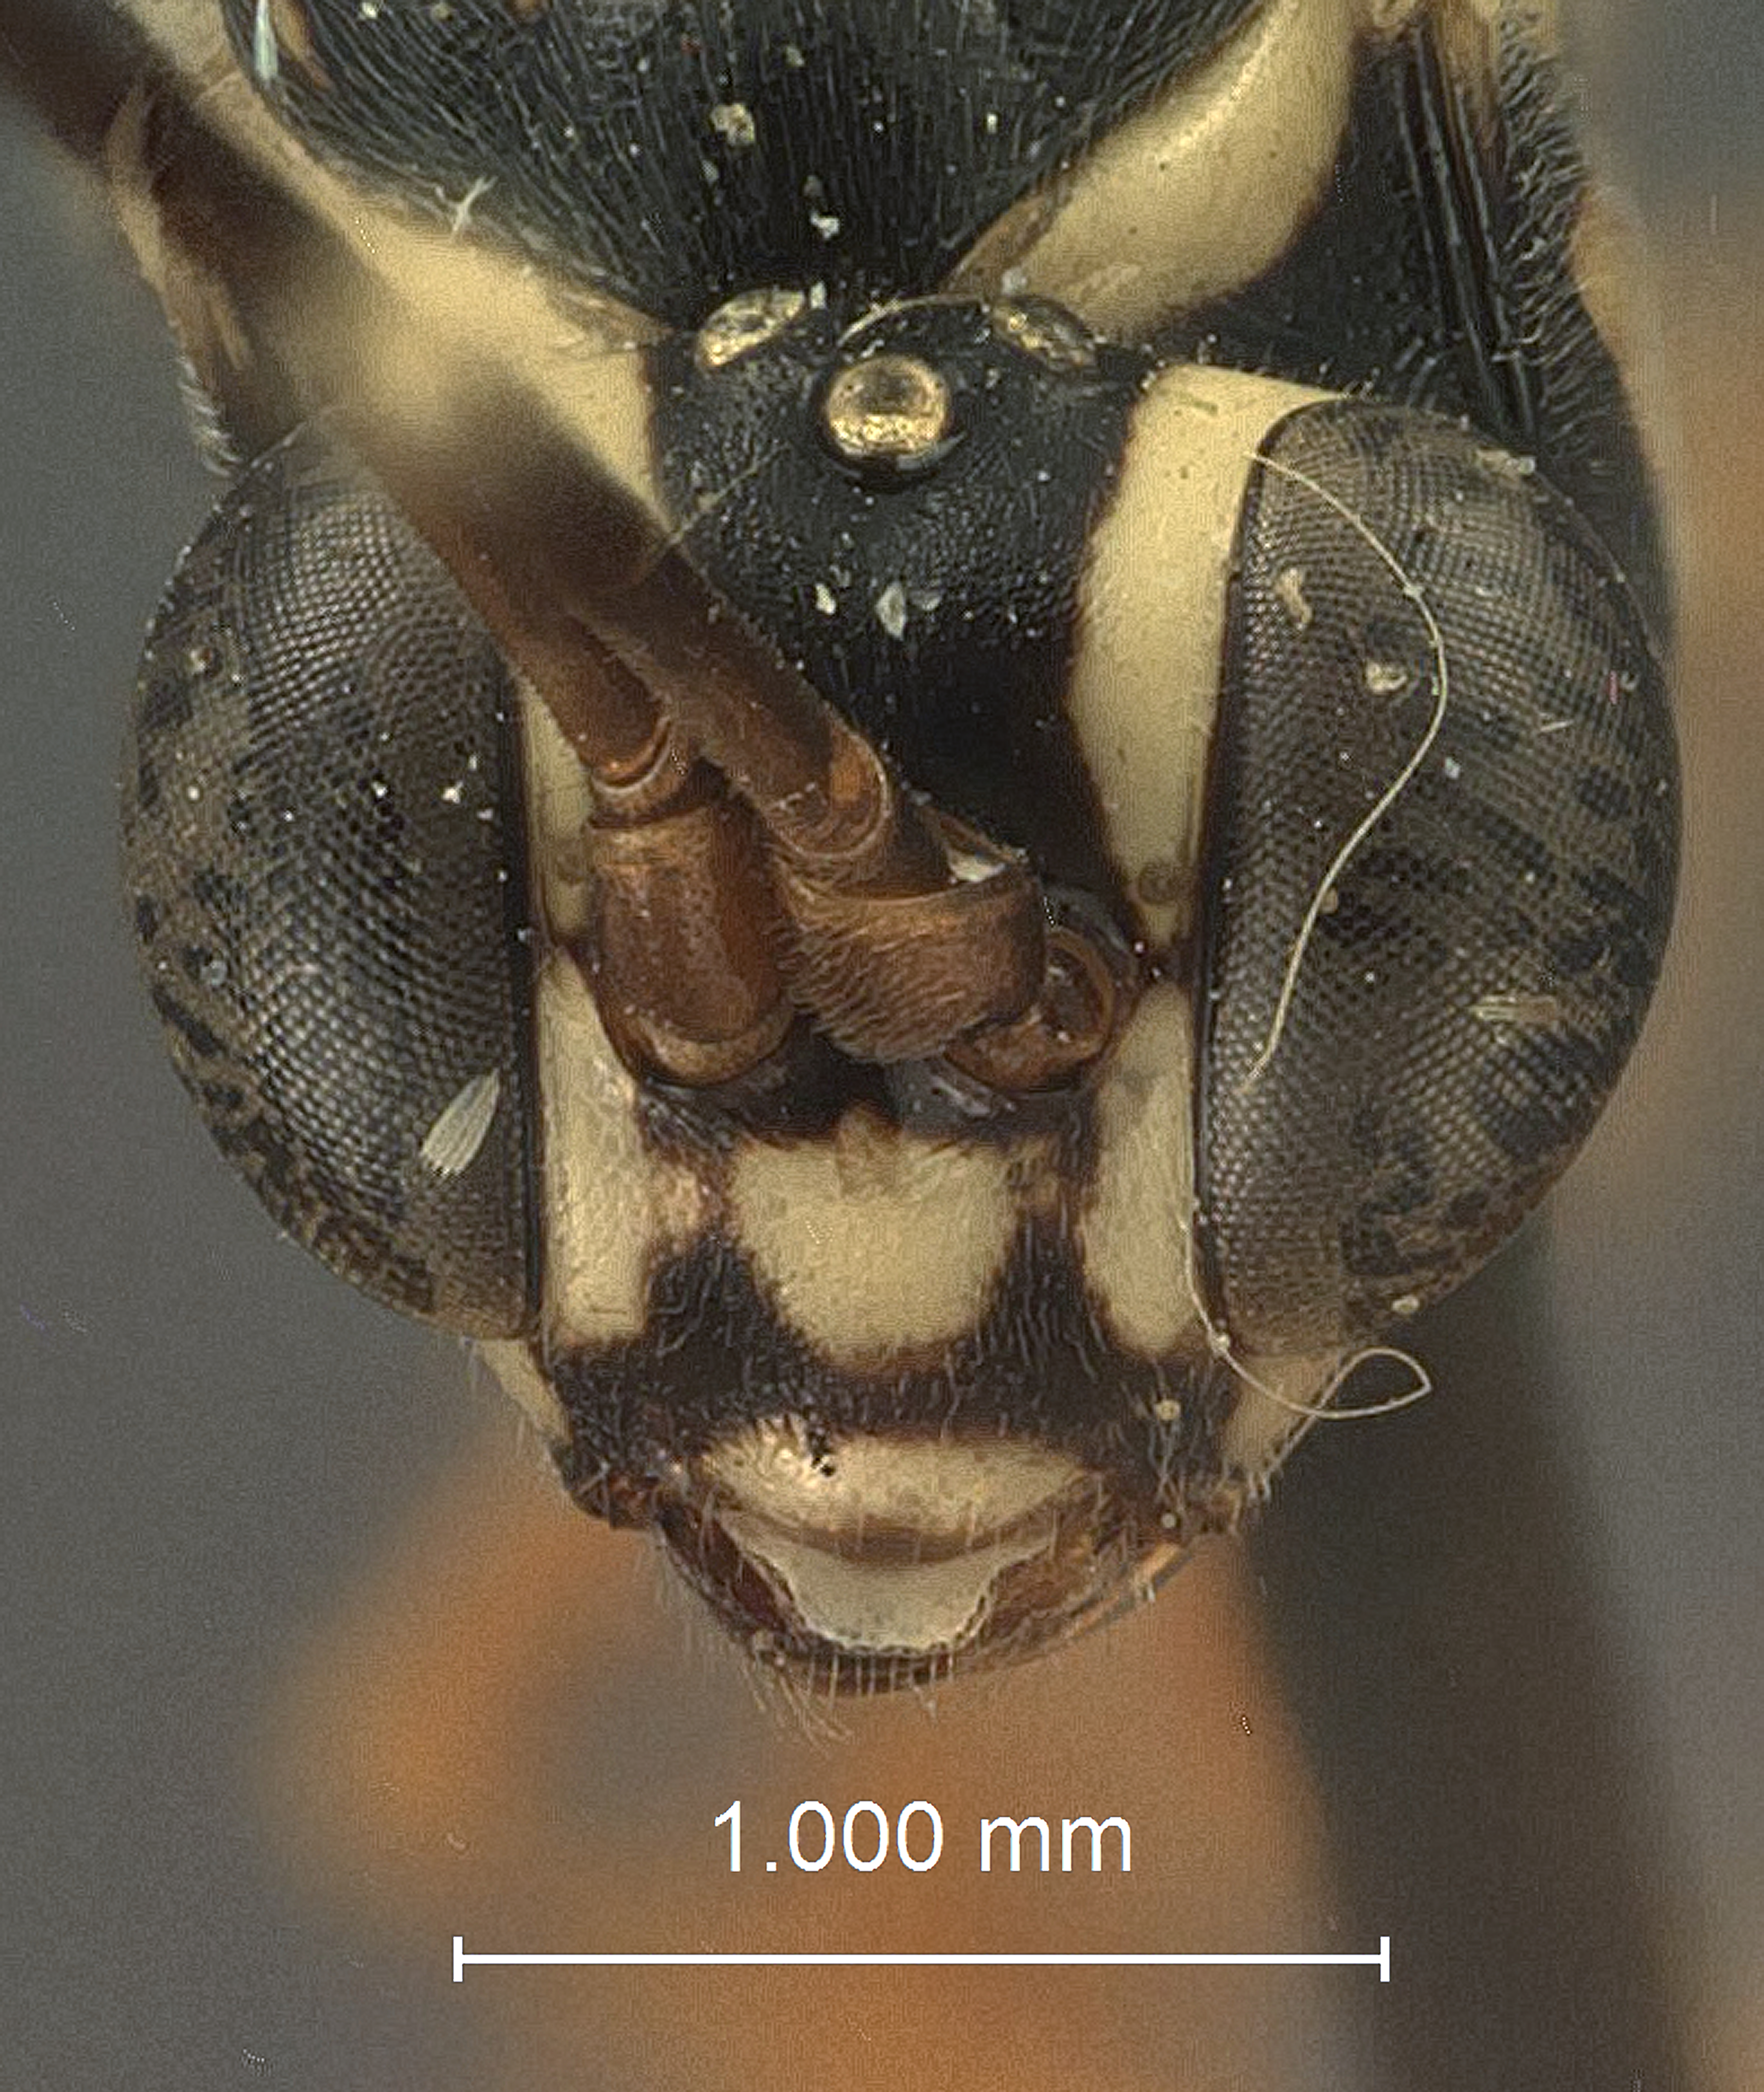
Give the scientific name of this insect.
Diapetimorpha rufigaster
